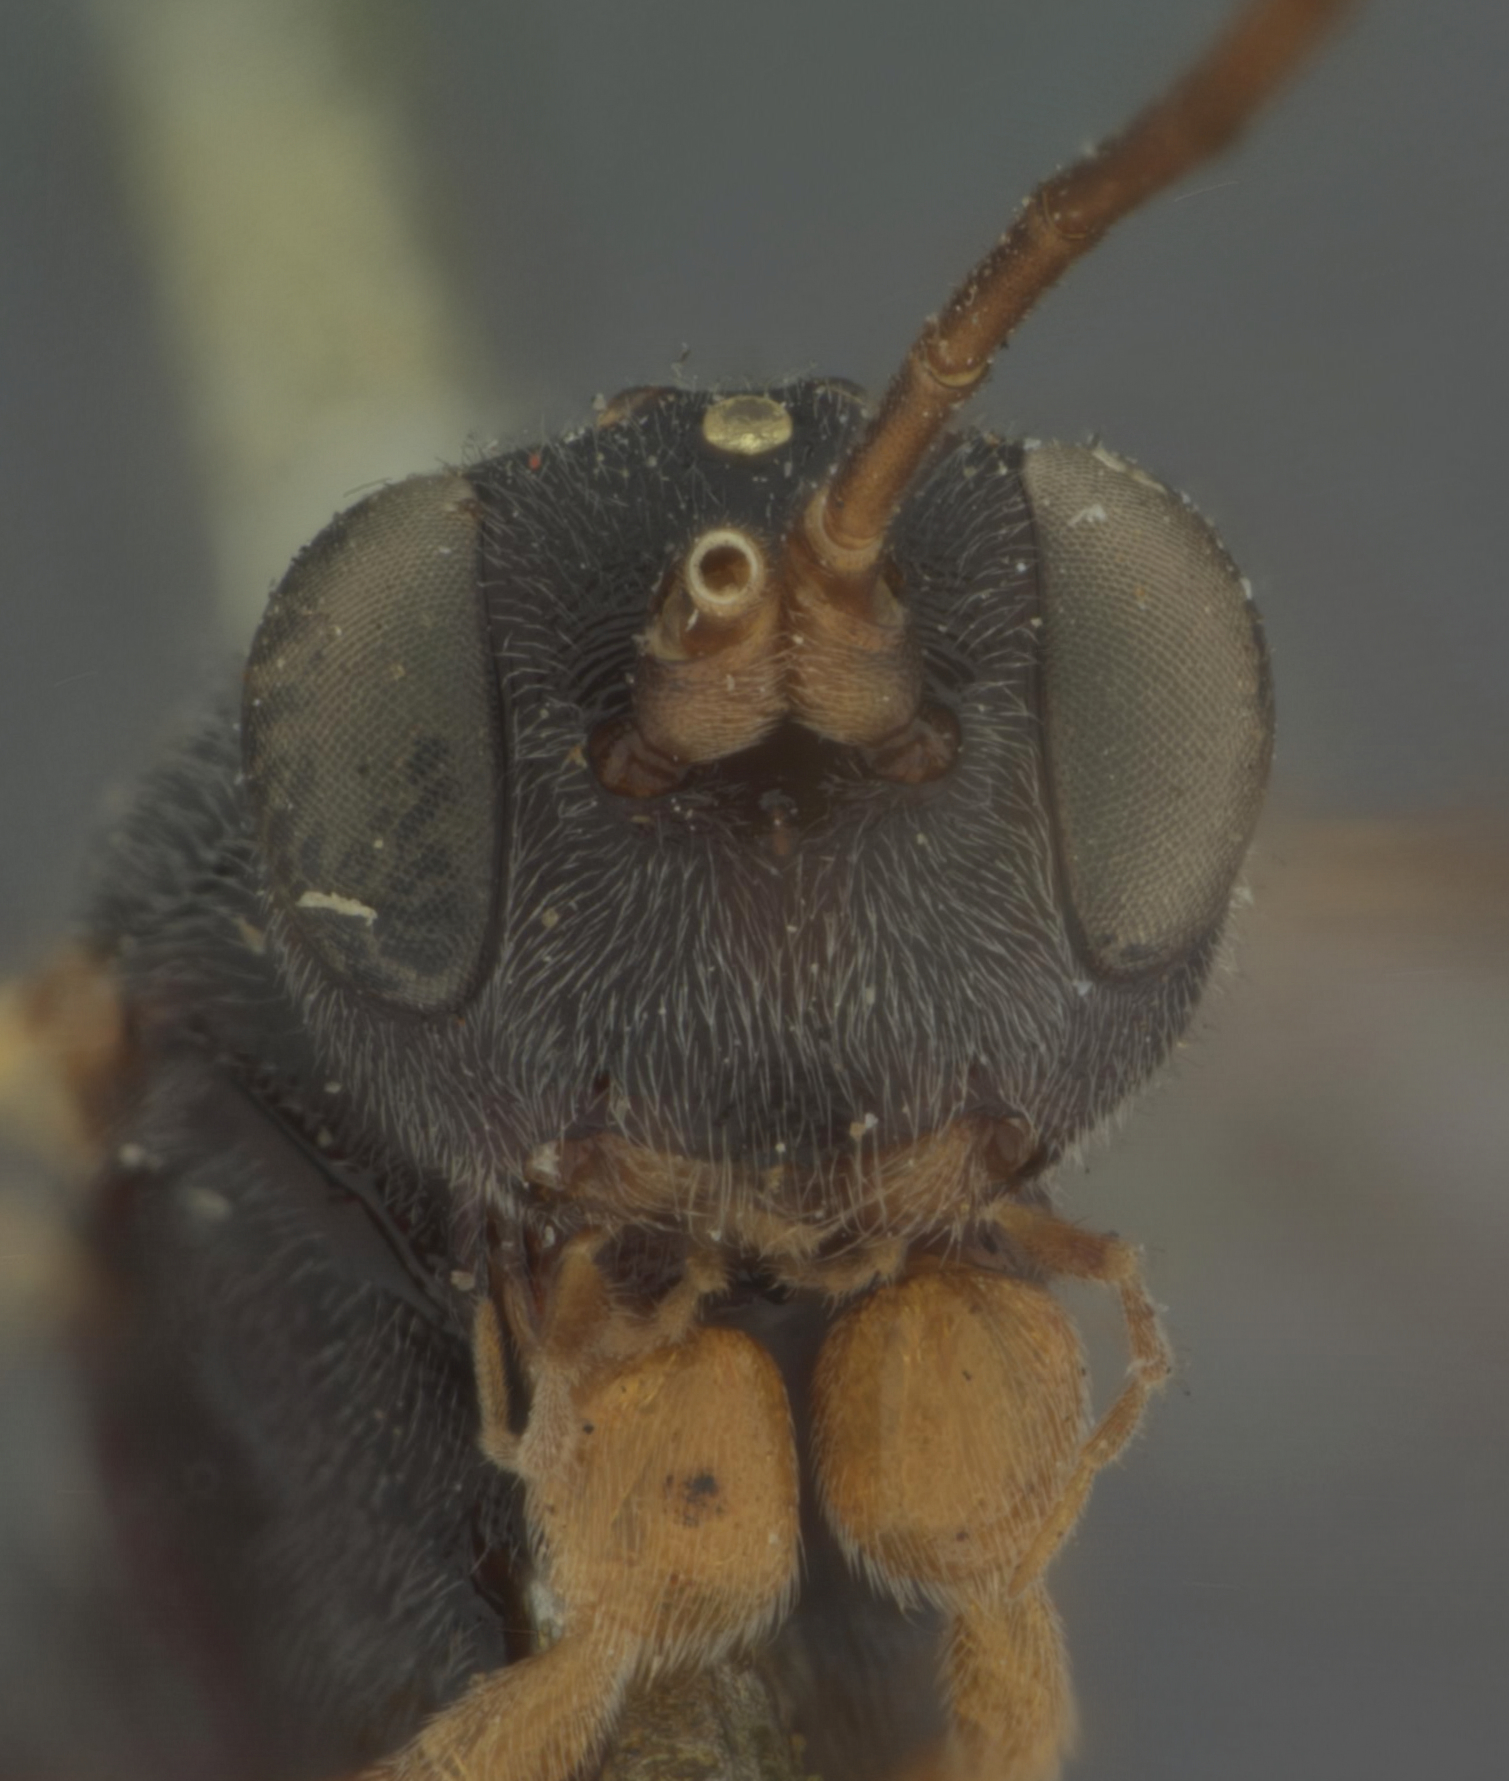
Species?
Hemiteles compactus
